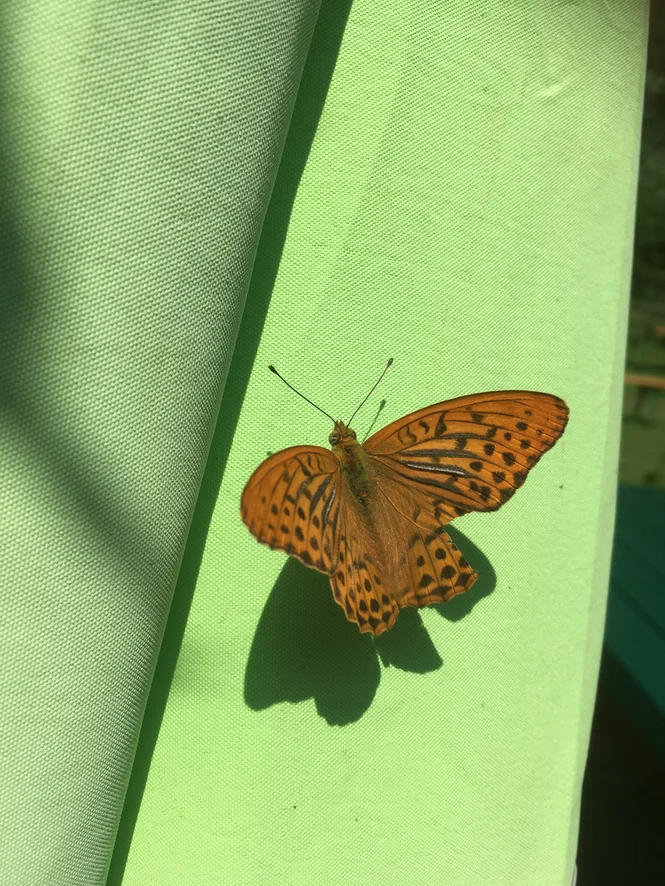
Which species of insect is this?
Argynnis paphia
